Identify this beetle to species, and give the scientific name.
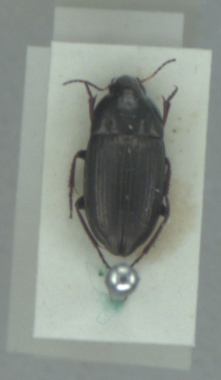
Amara aenea
